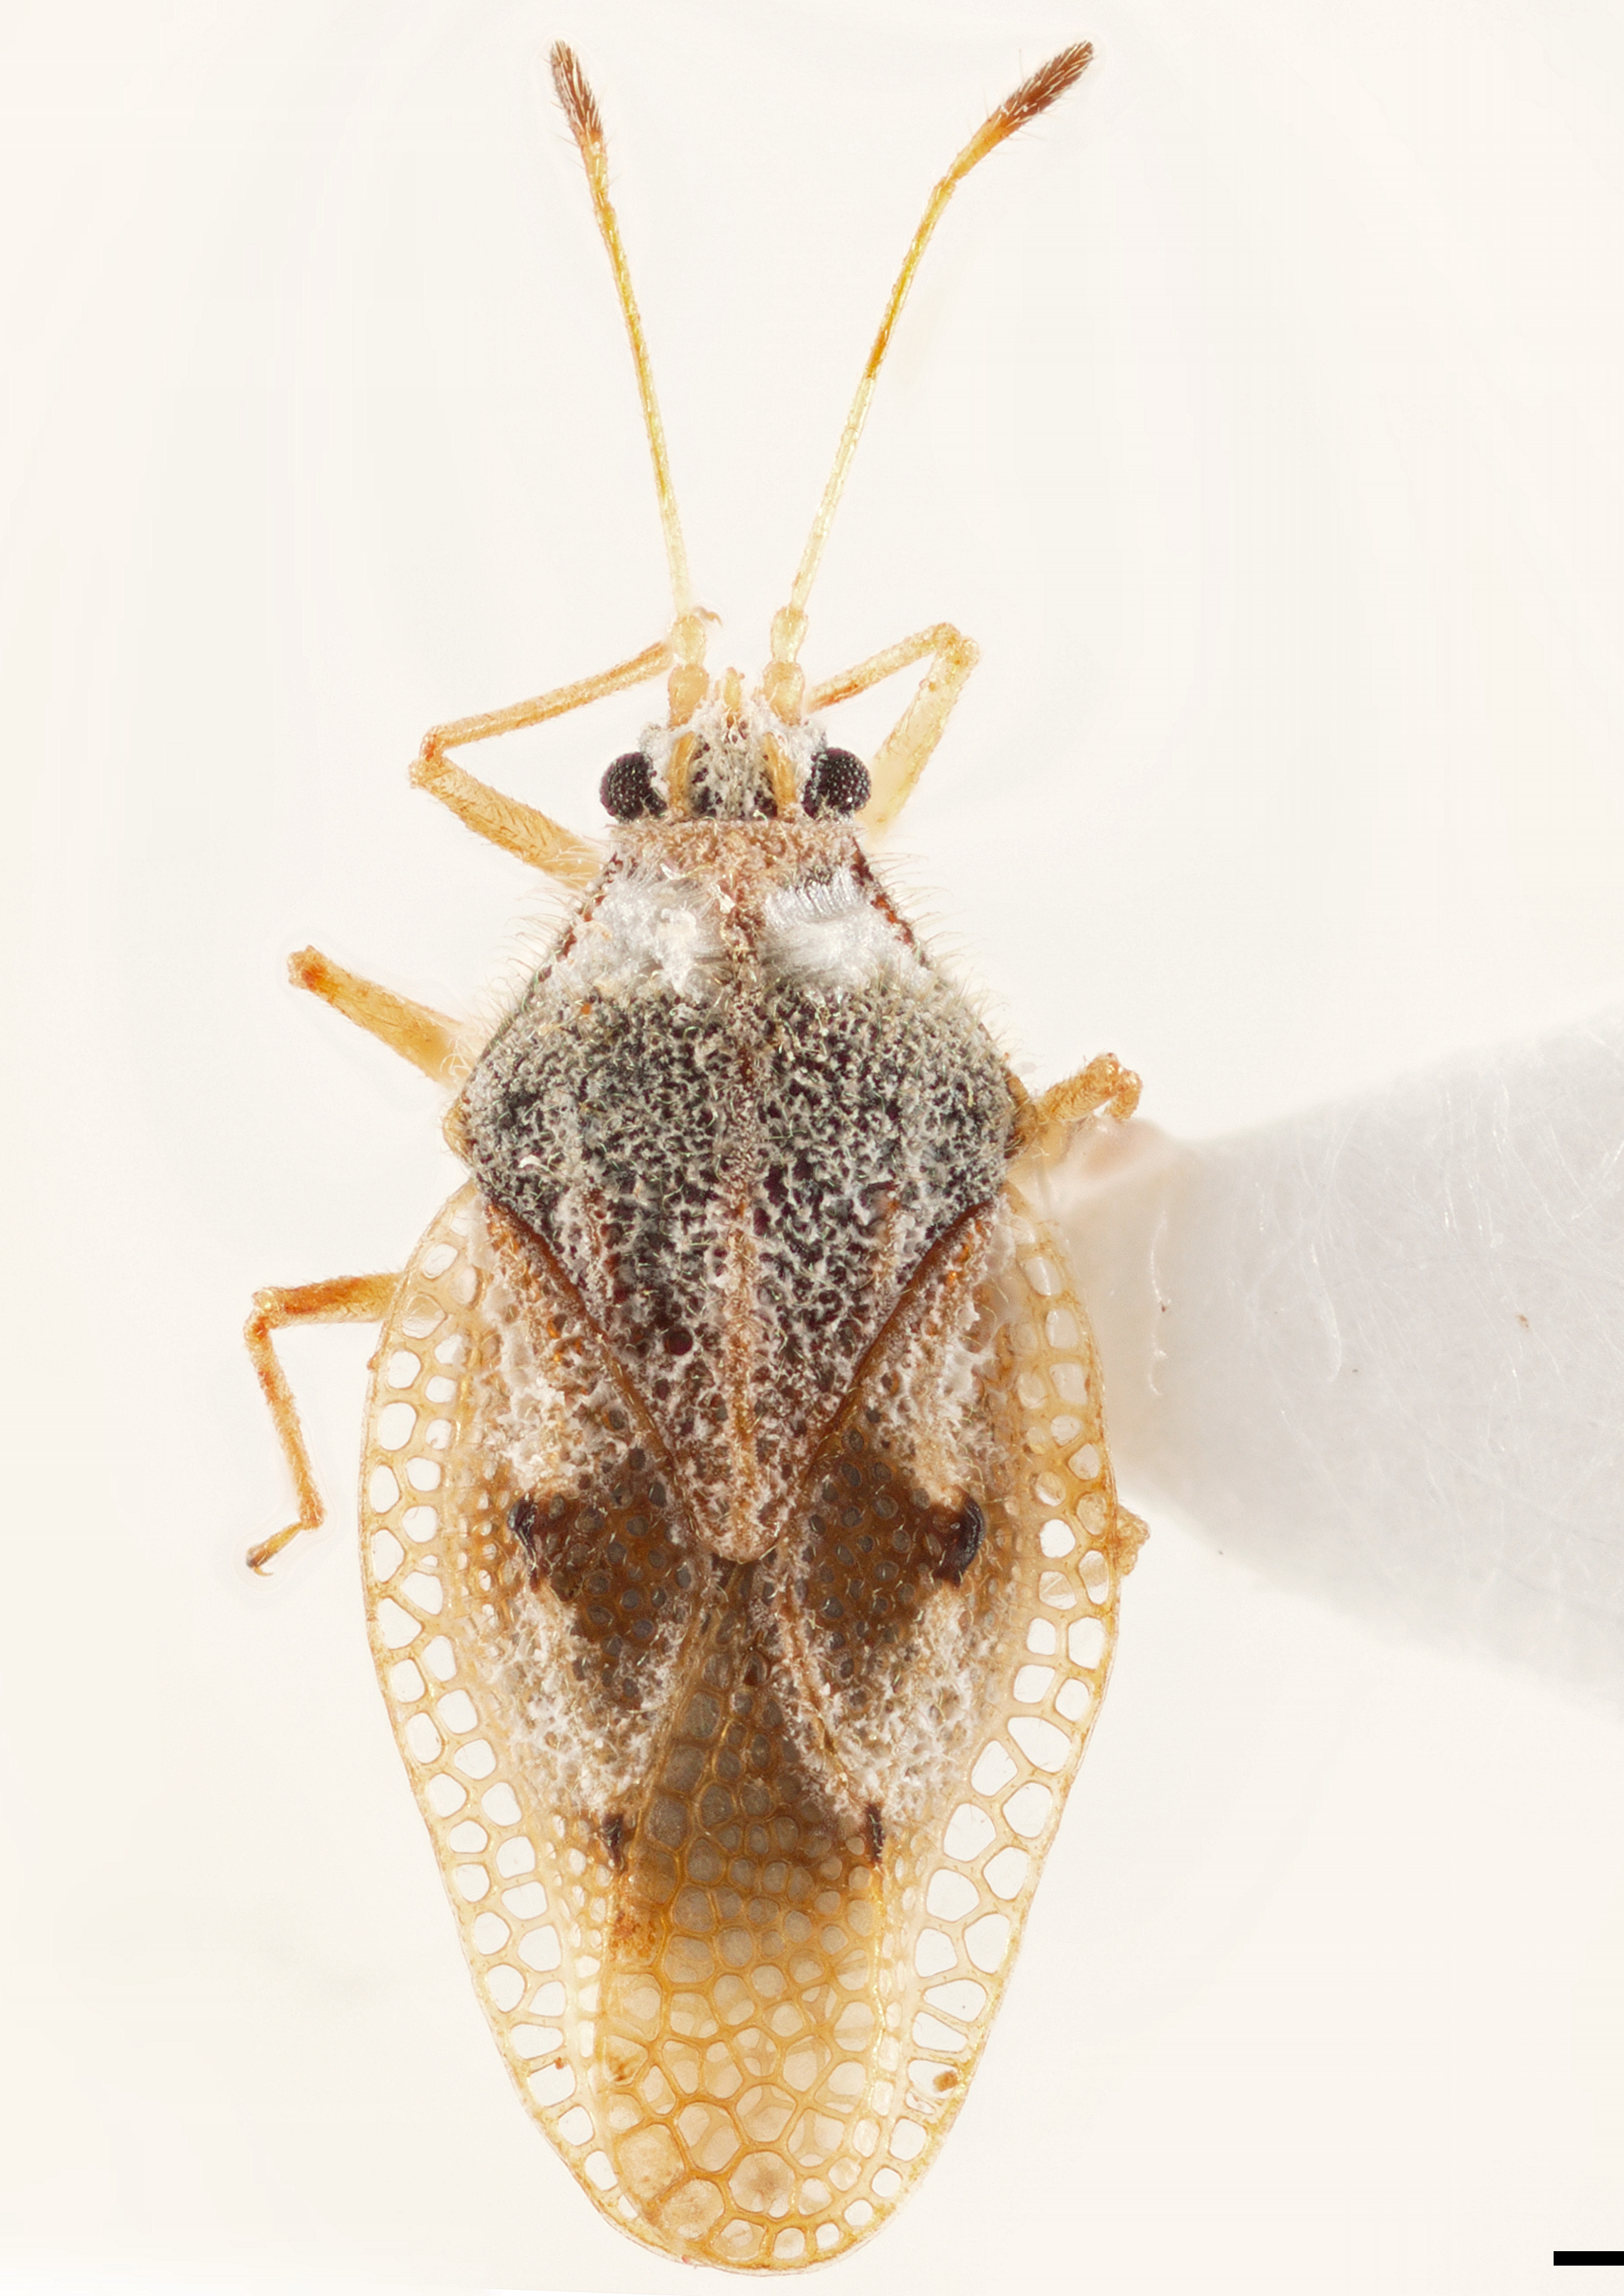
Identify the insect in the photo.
Ulotingis brasiliensis
